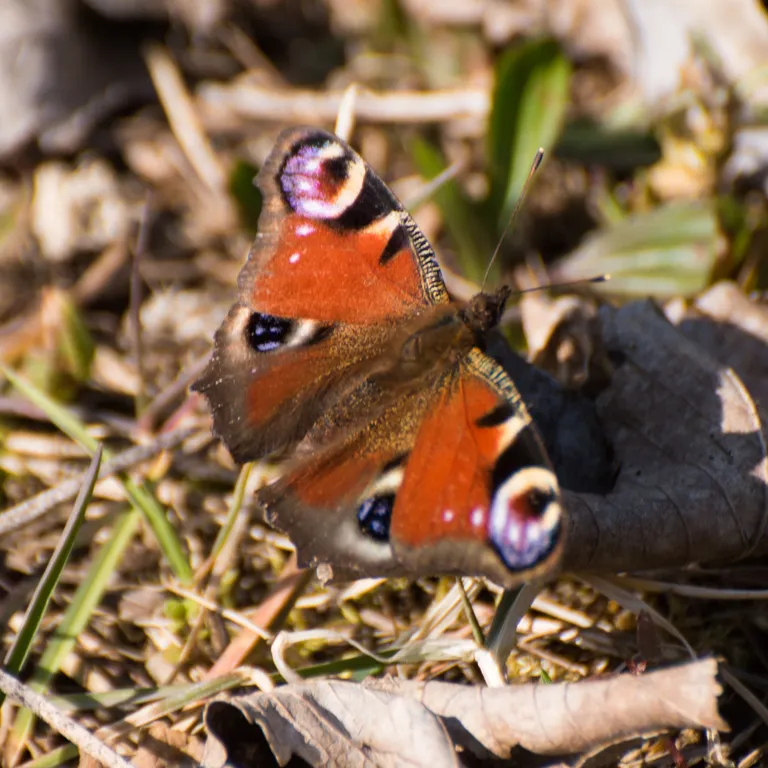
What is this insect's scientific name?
Aglais io
